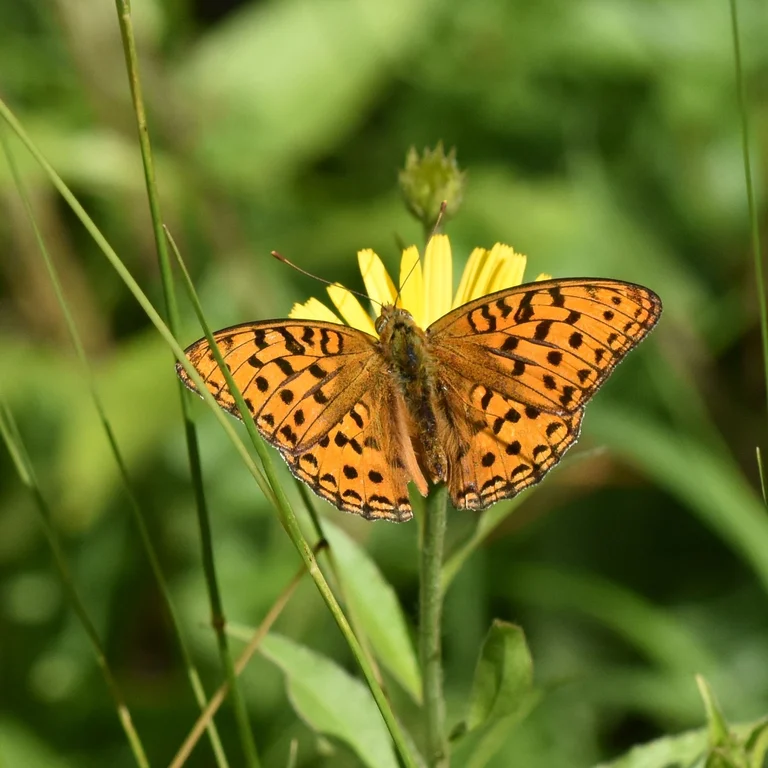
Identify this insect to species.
Fabriciana adippe
